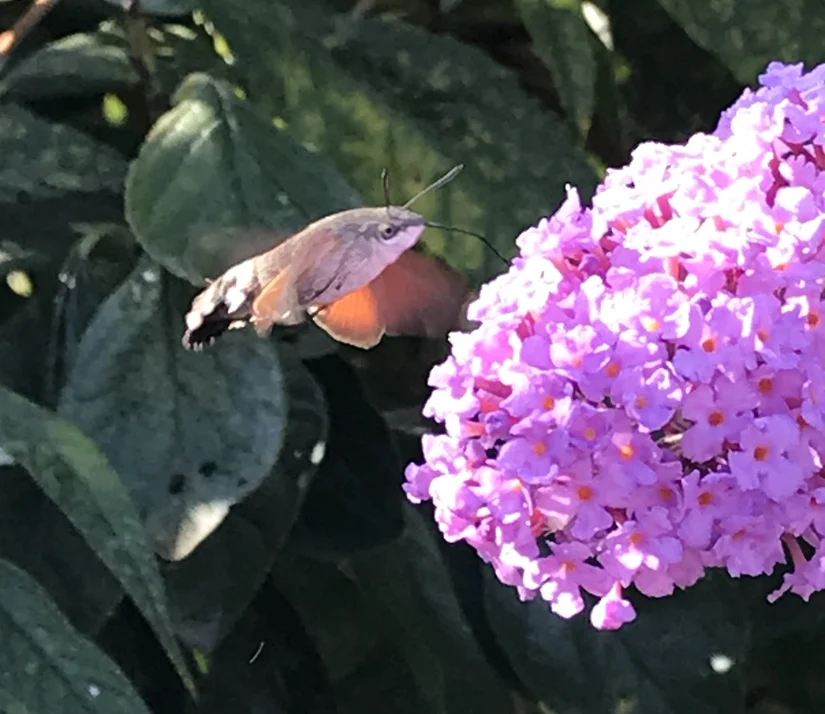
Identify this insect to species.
Macroglossum stellatarum
